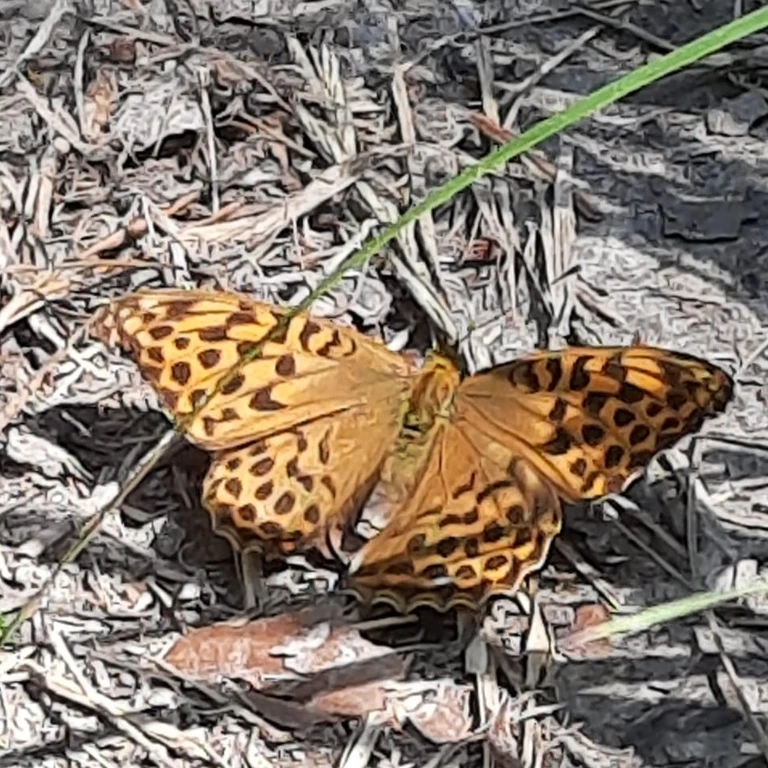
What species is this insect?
Argynnis paphia
